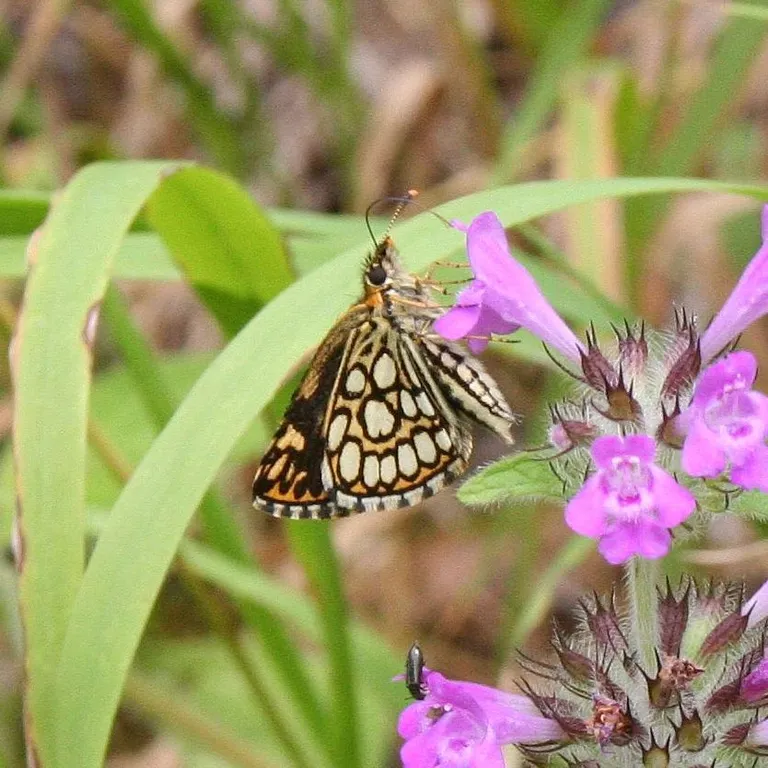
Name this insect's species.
Heteropterus morpheus
